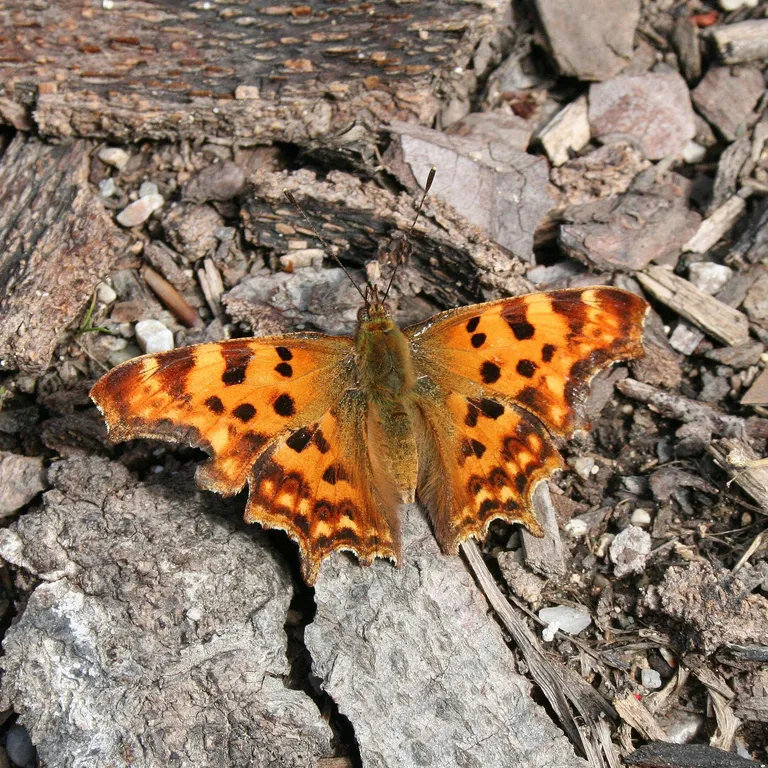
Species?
Polygonia c-album
